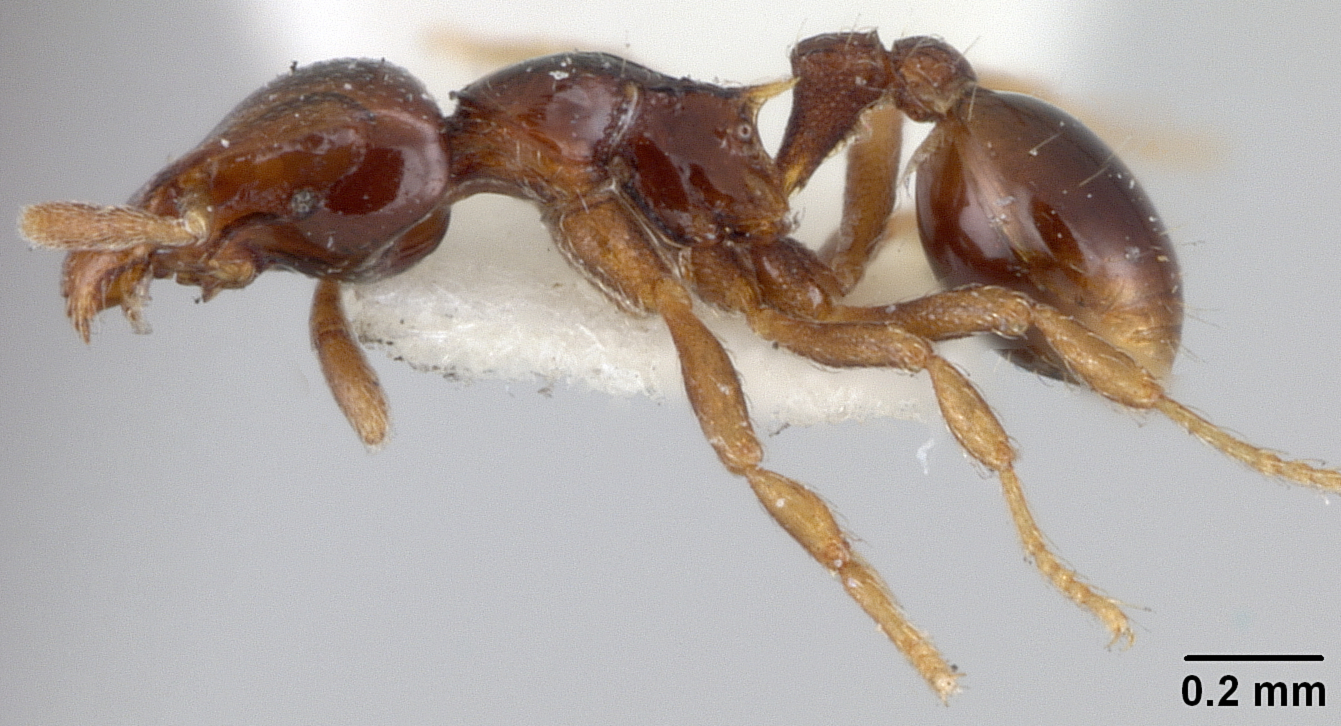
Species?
Glamyromyrmex wheeleri
